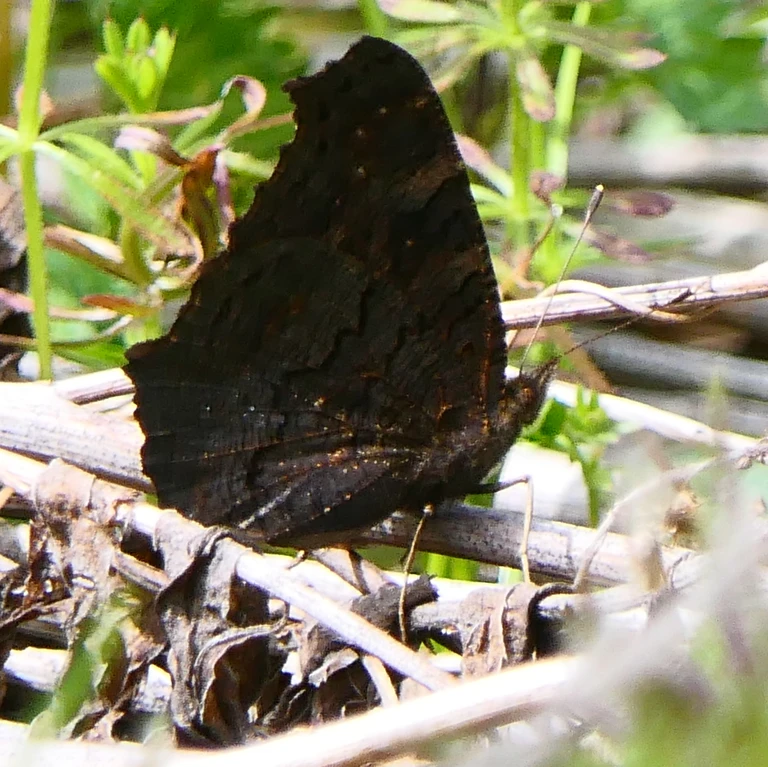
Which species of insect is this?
Aglais io
